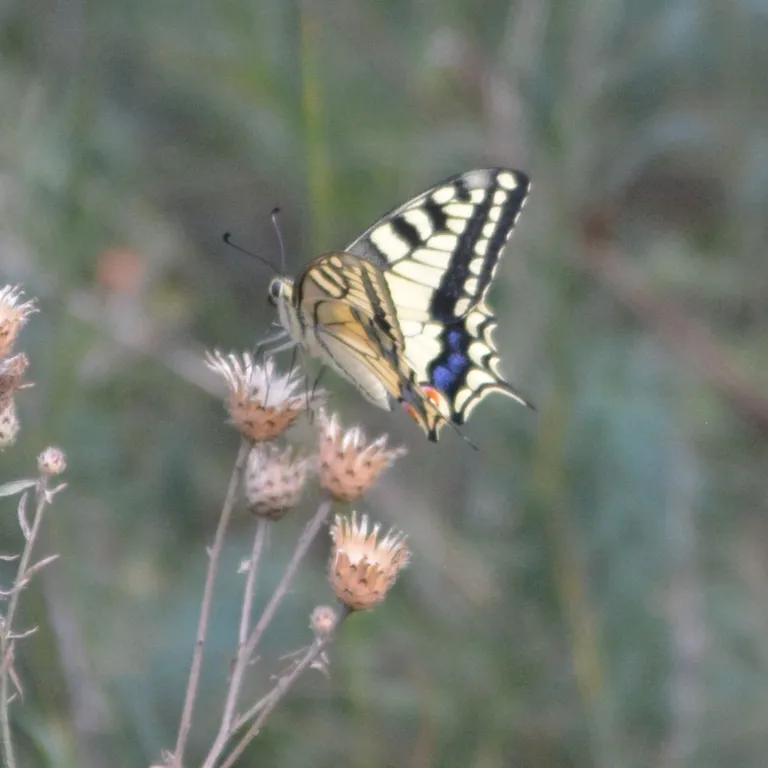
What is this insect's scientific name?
Papilio machaon
